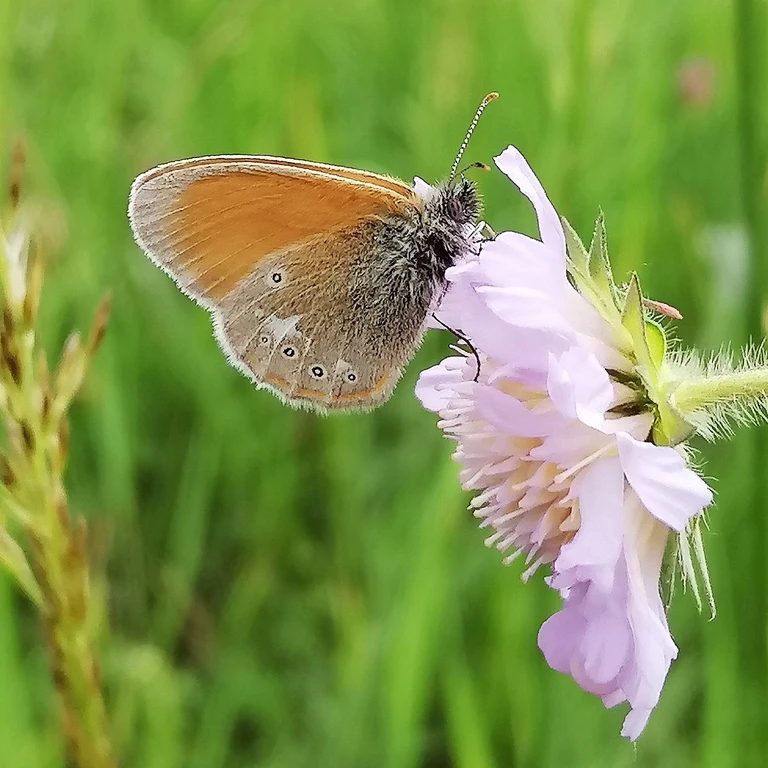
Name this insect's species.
Coenonympha glycerion (also Coenonympha iphis)
